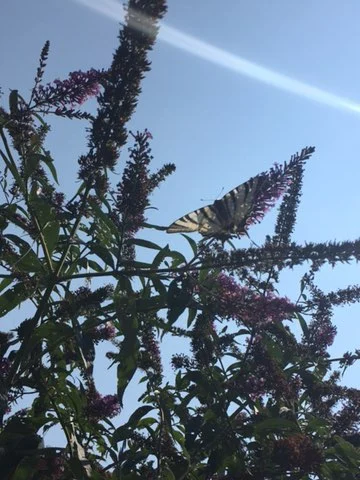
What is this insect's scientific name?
Iphiclides podalirius
